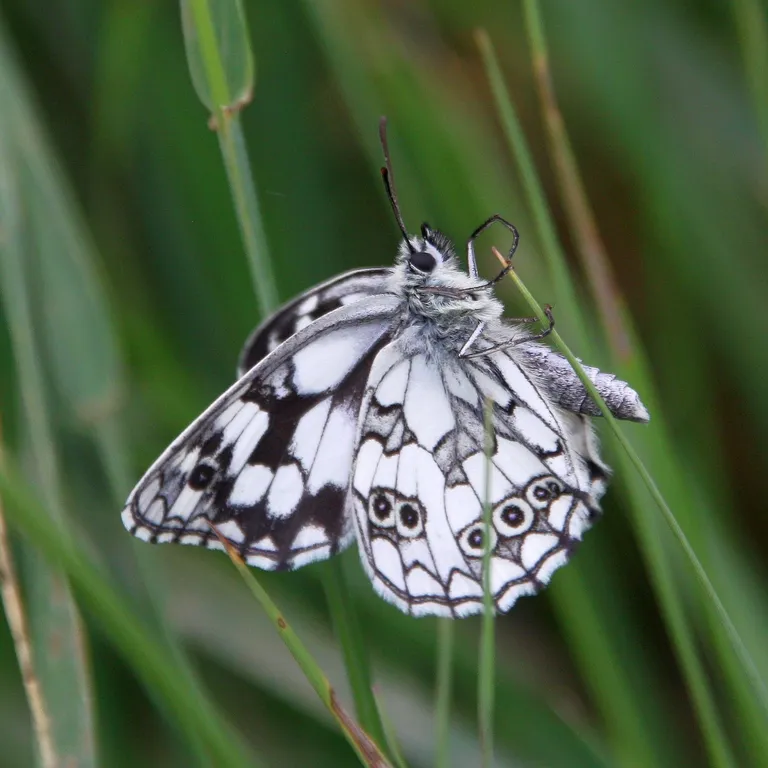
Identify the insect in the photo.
Melanargia galathea
